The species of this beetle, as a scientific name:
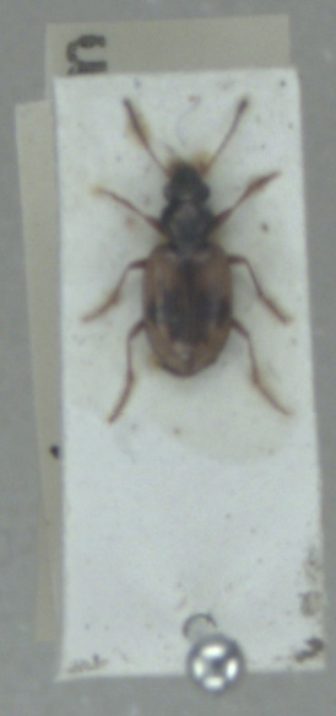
Bembidion pallidipenne
